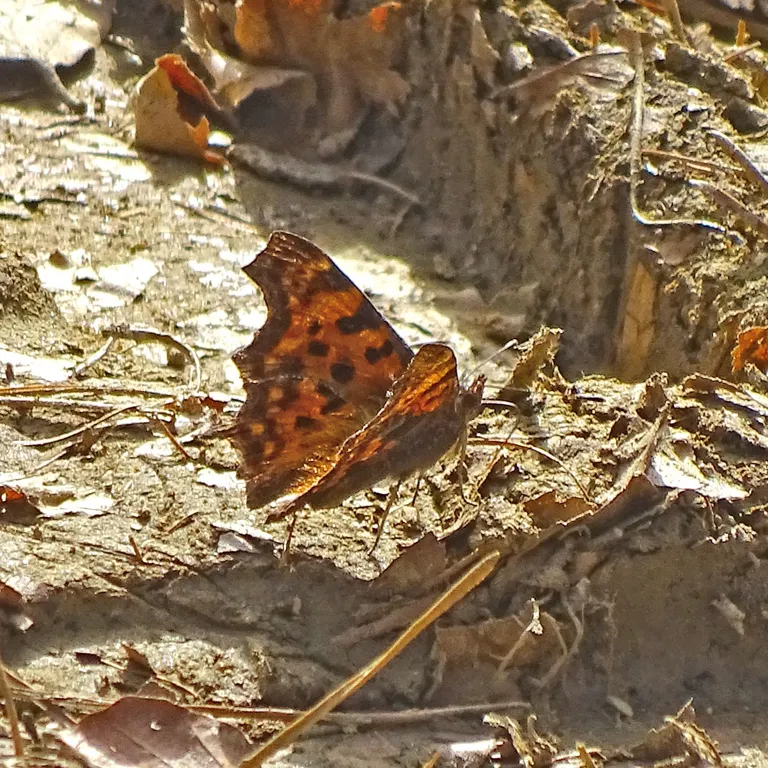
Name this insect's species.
Polygonia c-album
